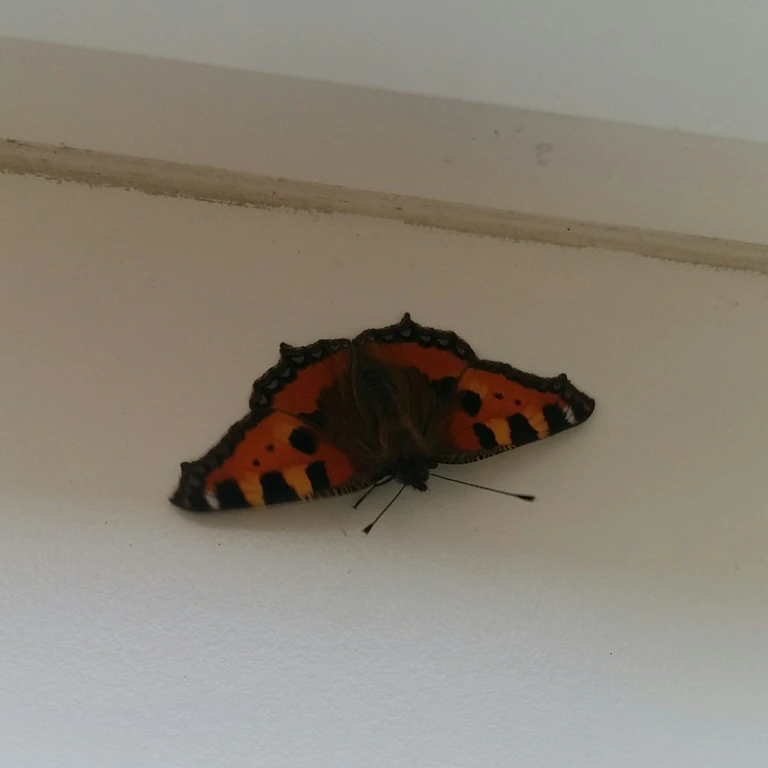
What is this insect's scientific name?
Aglais urticae
